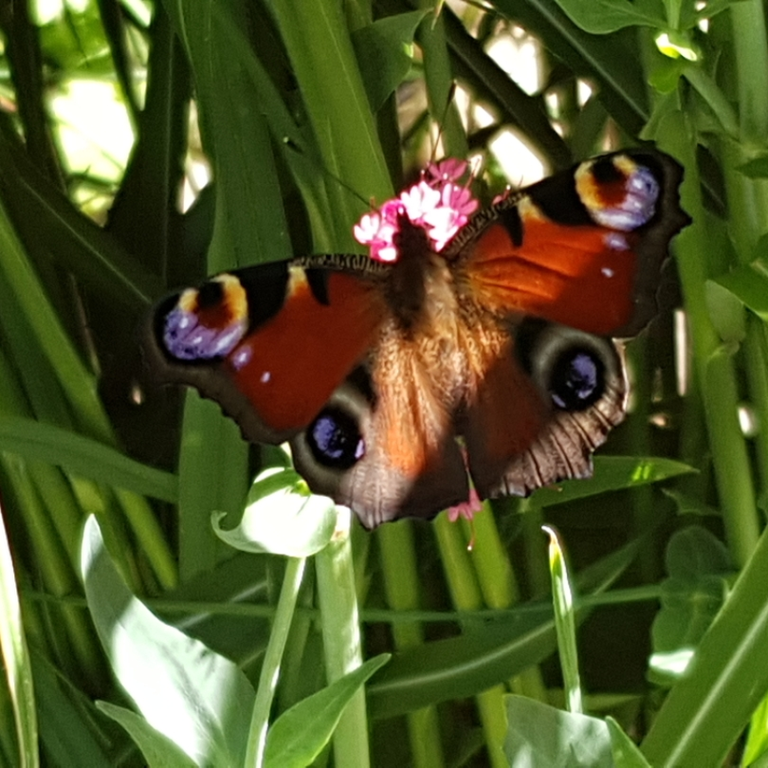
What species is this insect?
Aglais io
